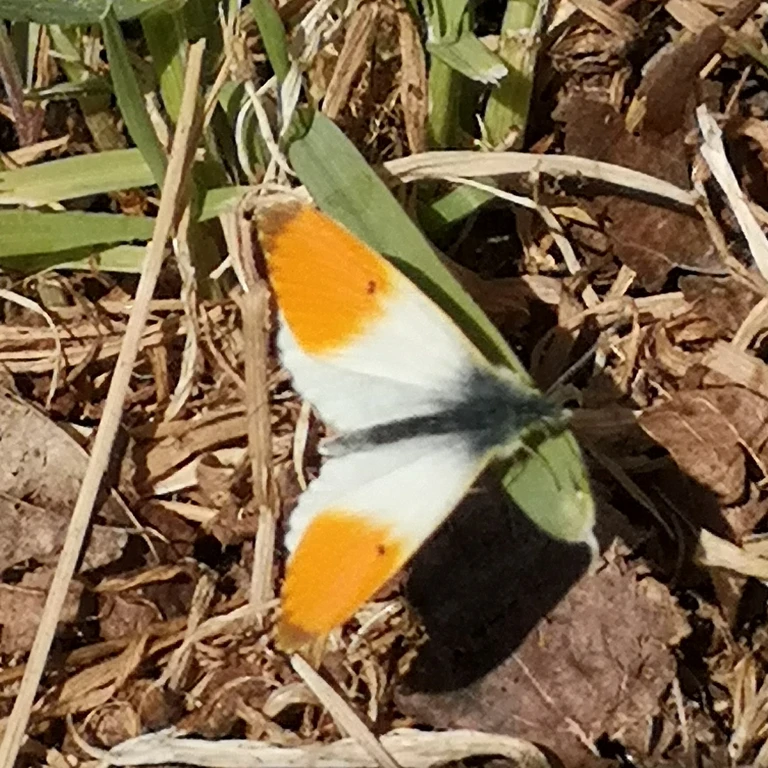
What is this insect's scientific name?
Anthocharis cardamines
